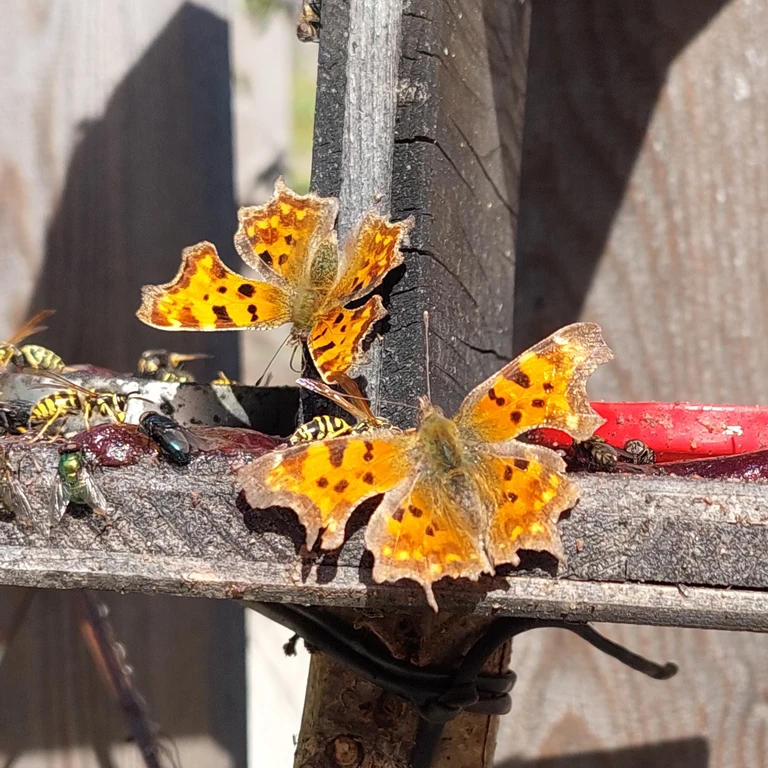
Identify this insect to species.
Polygonia c-album
